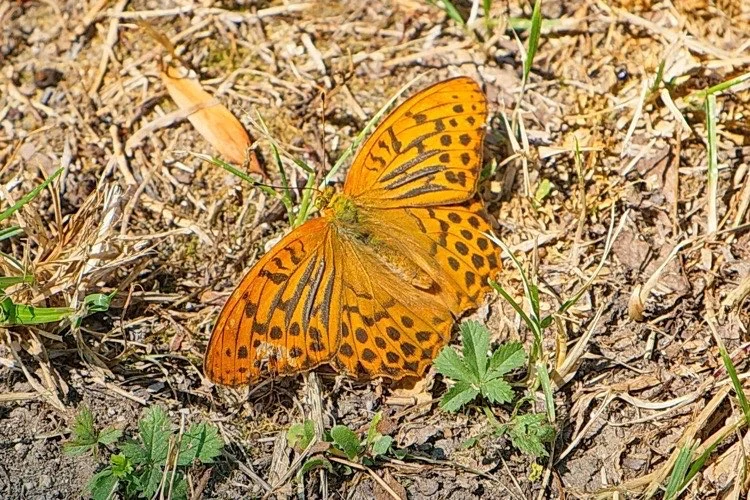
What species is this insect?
Argynnis paphia
